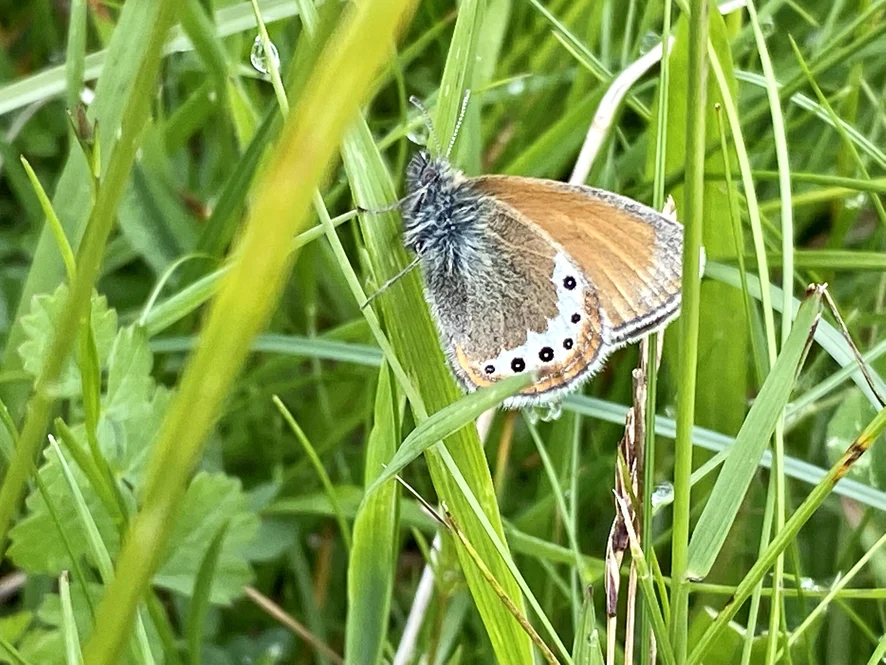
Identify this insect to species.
Coenonympha gardetta
